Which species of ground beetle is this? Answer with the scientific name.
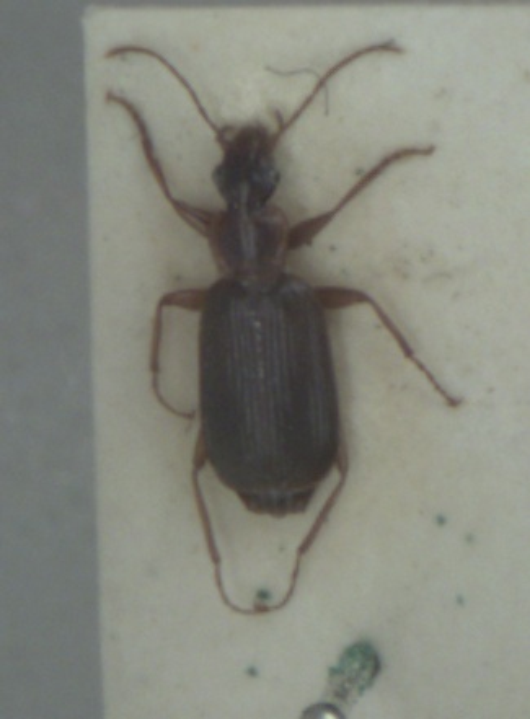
Dromius agilis
